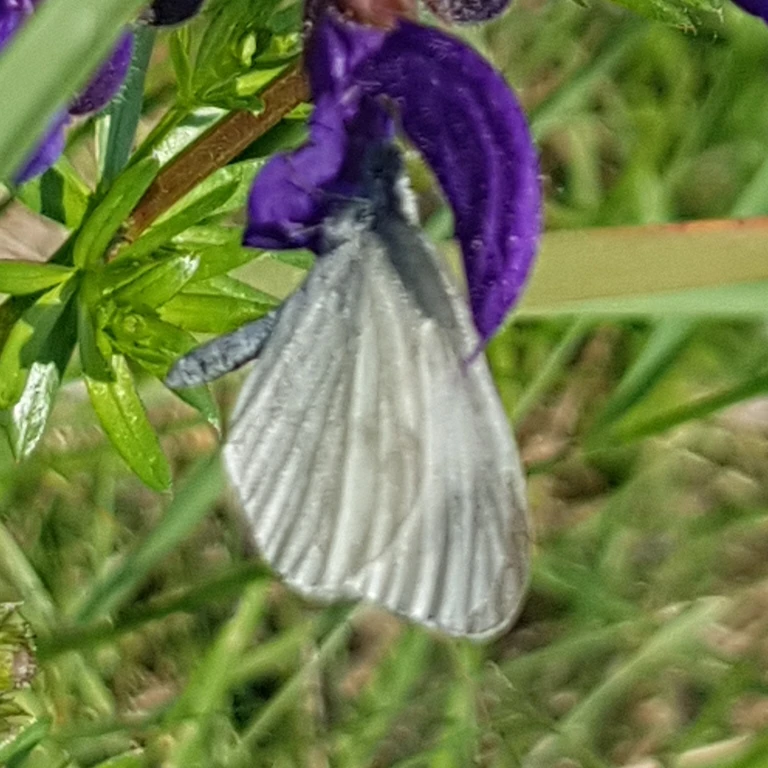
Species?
Leptidea sinapis/juvernica
